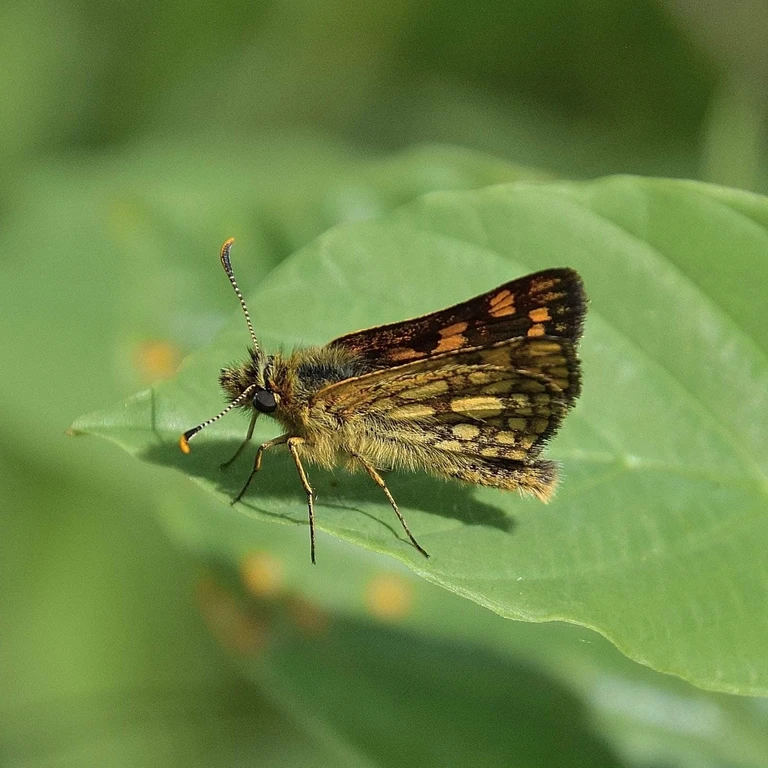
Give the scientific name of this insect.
Carterocephalus palaemon
